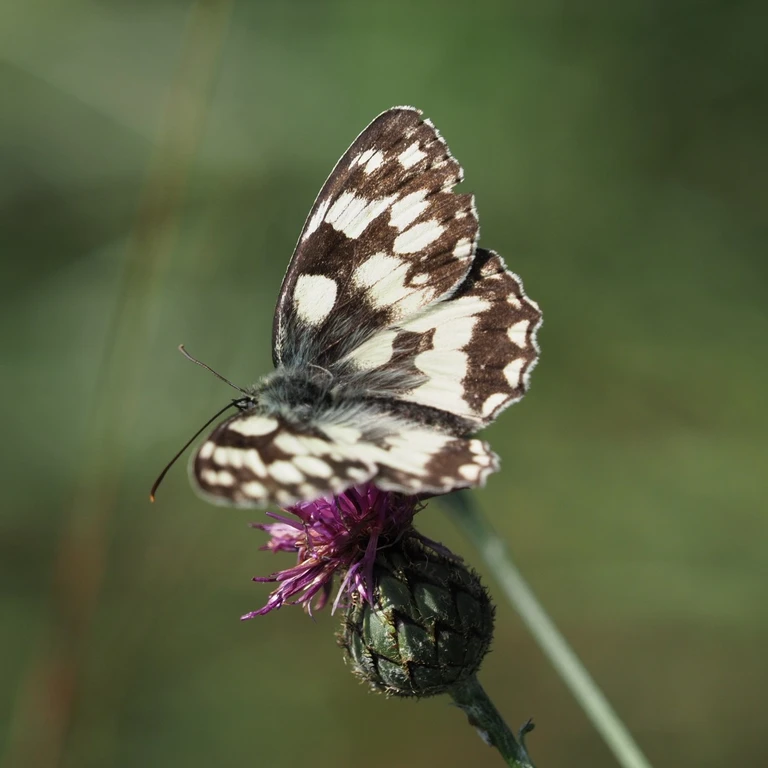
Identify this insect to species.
Melanargia galathea
